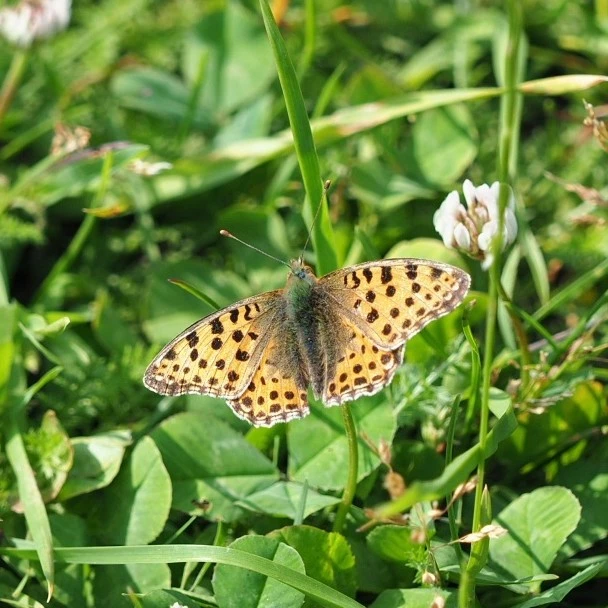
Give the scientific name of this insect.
Issoria lathonia
